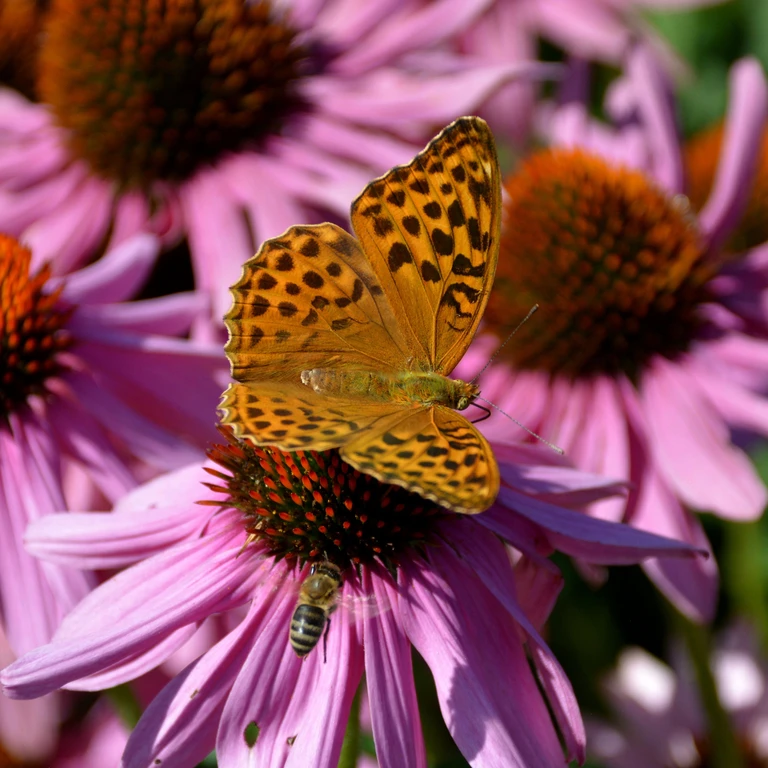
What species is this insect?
Argynnis paphia
